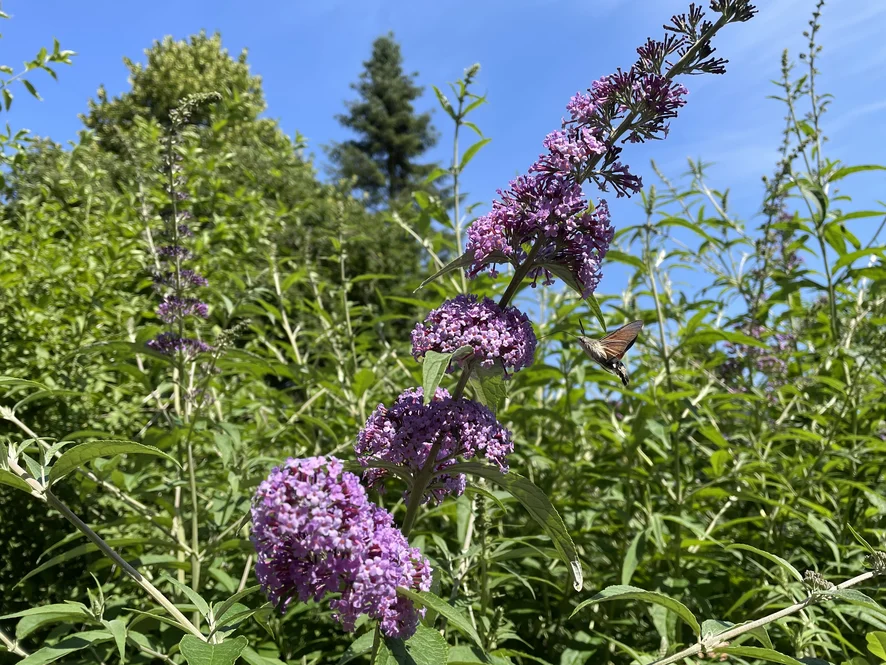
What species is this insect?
Macroglossum stellatarum
